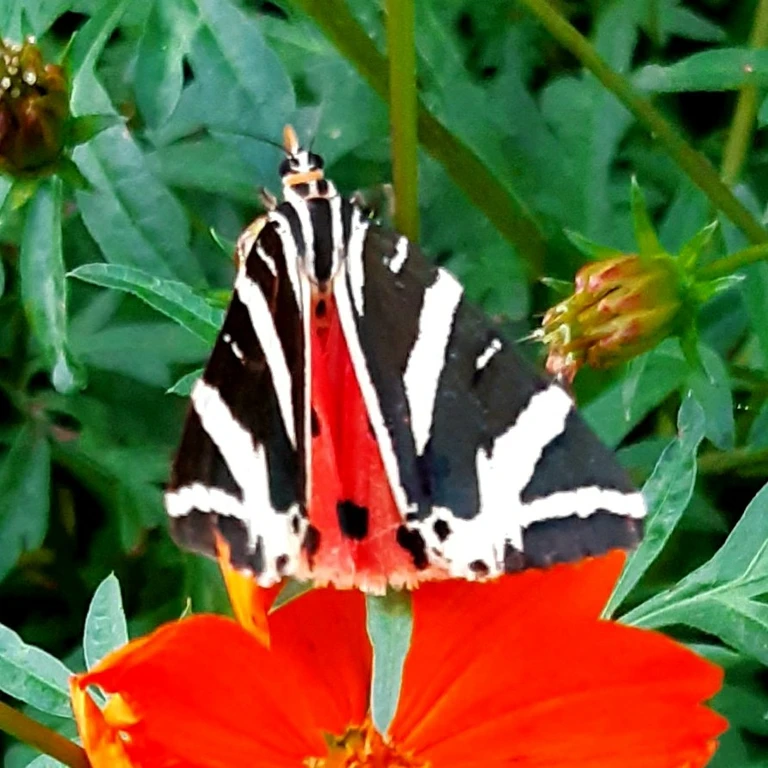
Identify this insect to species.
Euplagia quadripunctaria
